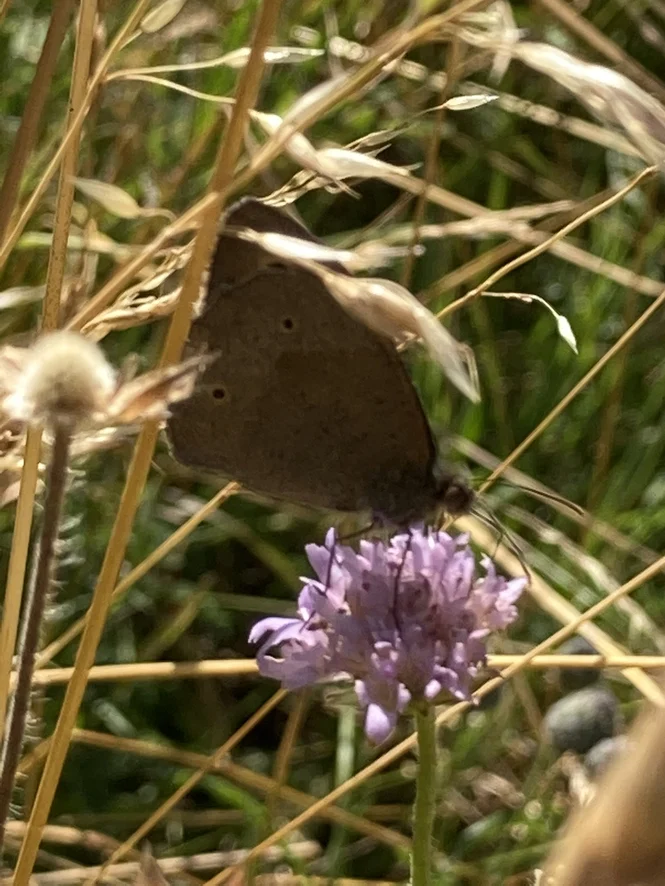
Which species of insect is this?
Maniola jurtina
